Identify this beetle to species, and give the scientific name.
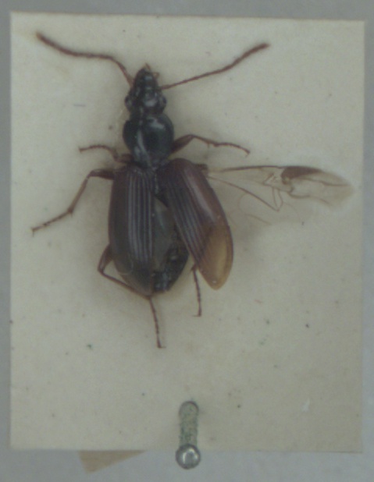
Paranchus albipes
